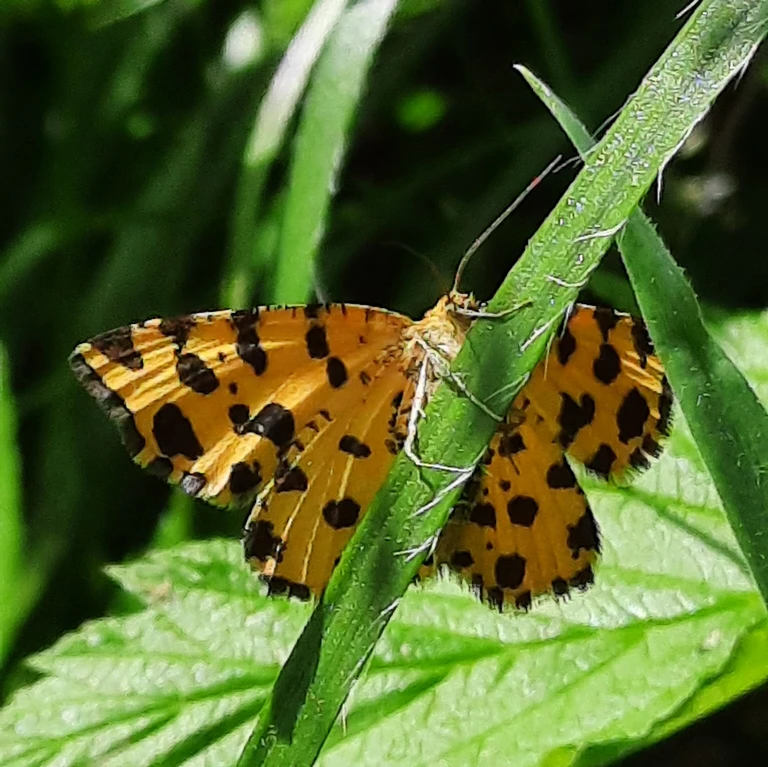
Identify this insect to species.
Pseudopanthera macularia
